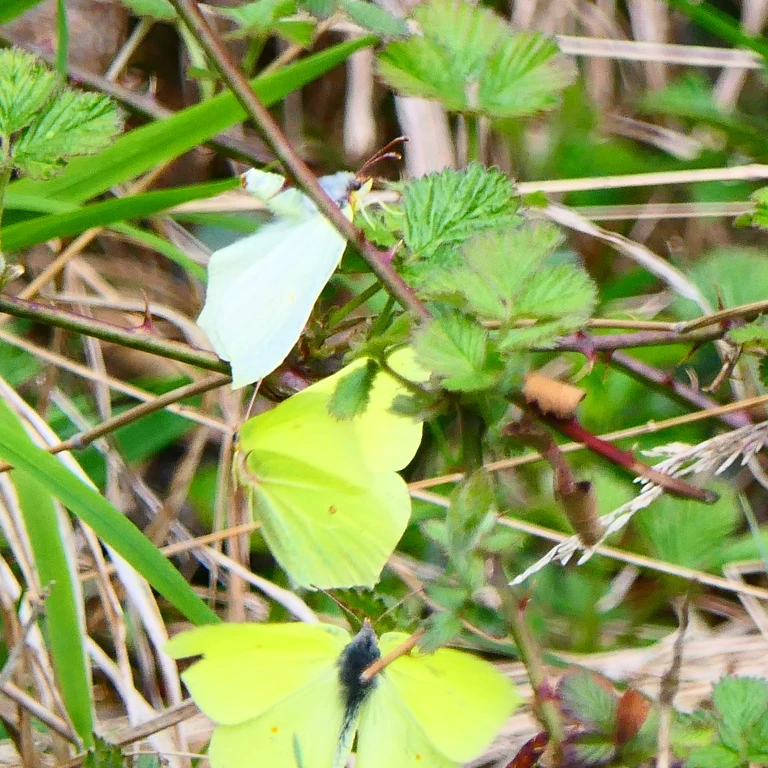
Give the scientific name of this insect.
Gonepteryx rhamni
